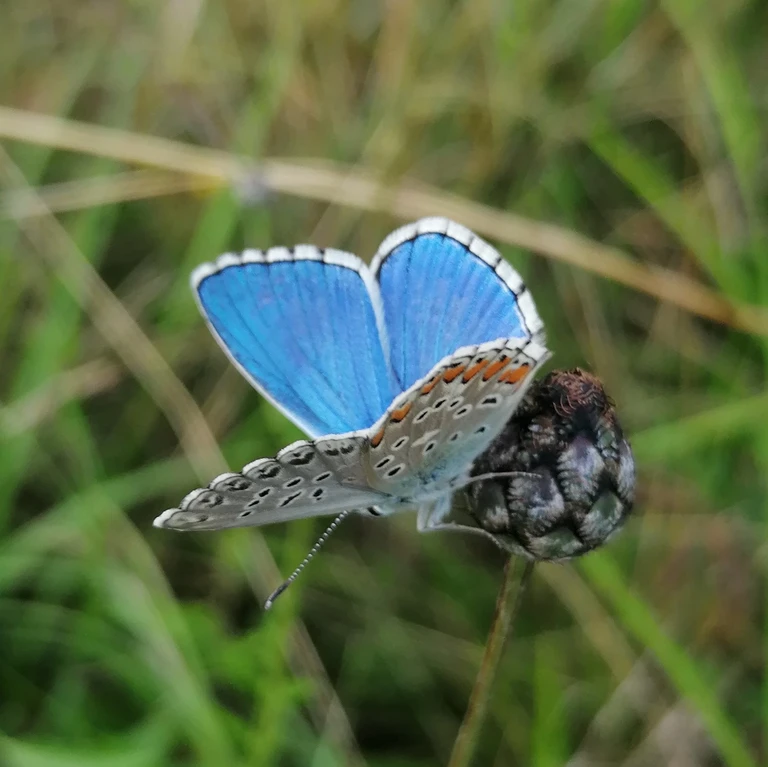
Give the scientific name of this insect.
Lysandra bellargus
